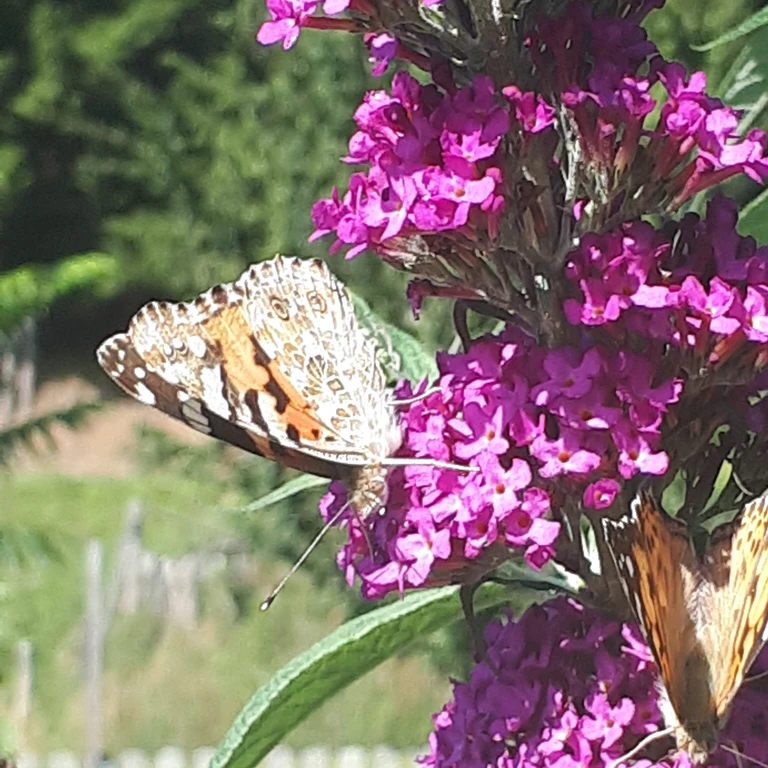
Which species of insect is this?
Vanessa cardui
